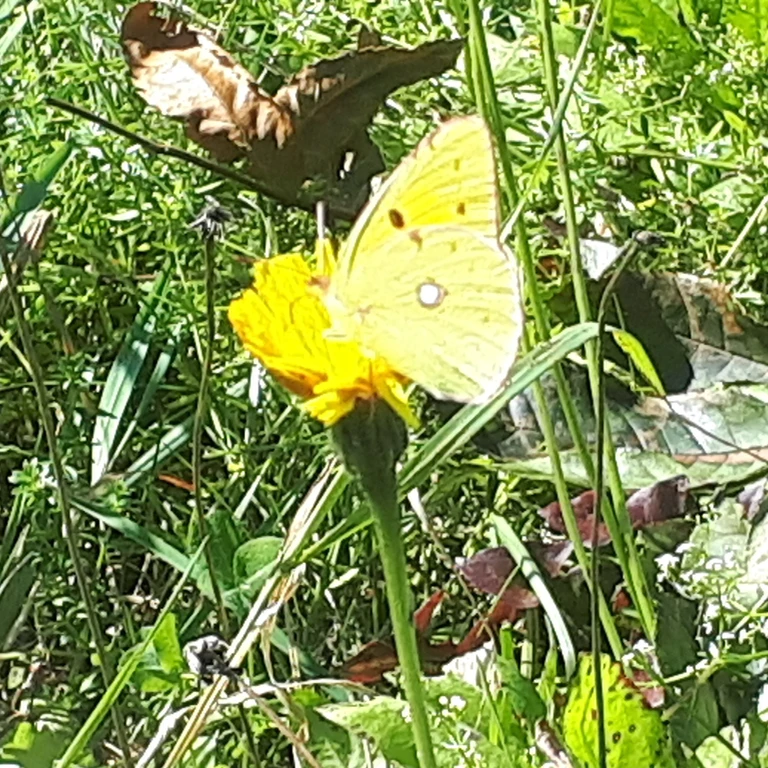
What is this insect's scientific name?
Colias croceus
